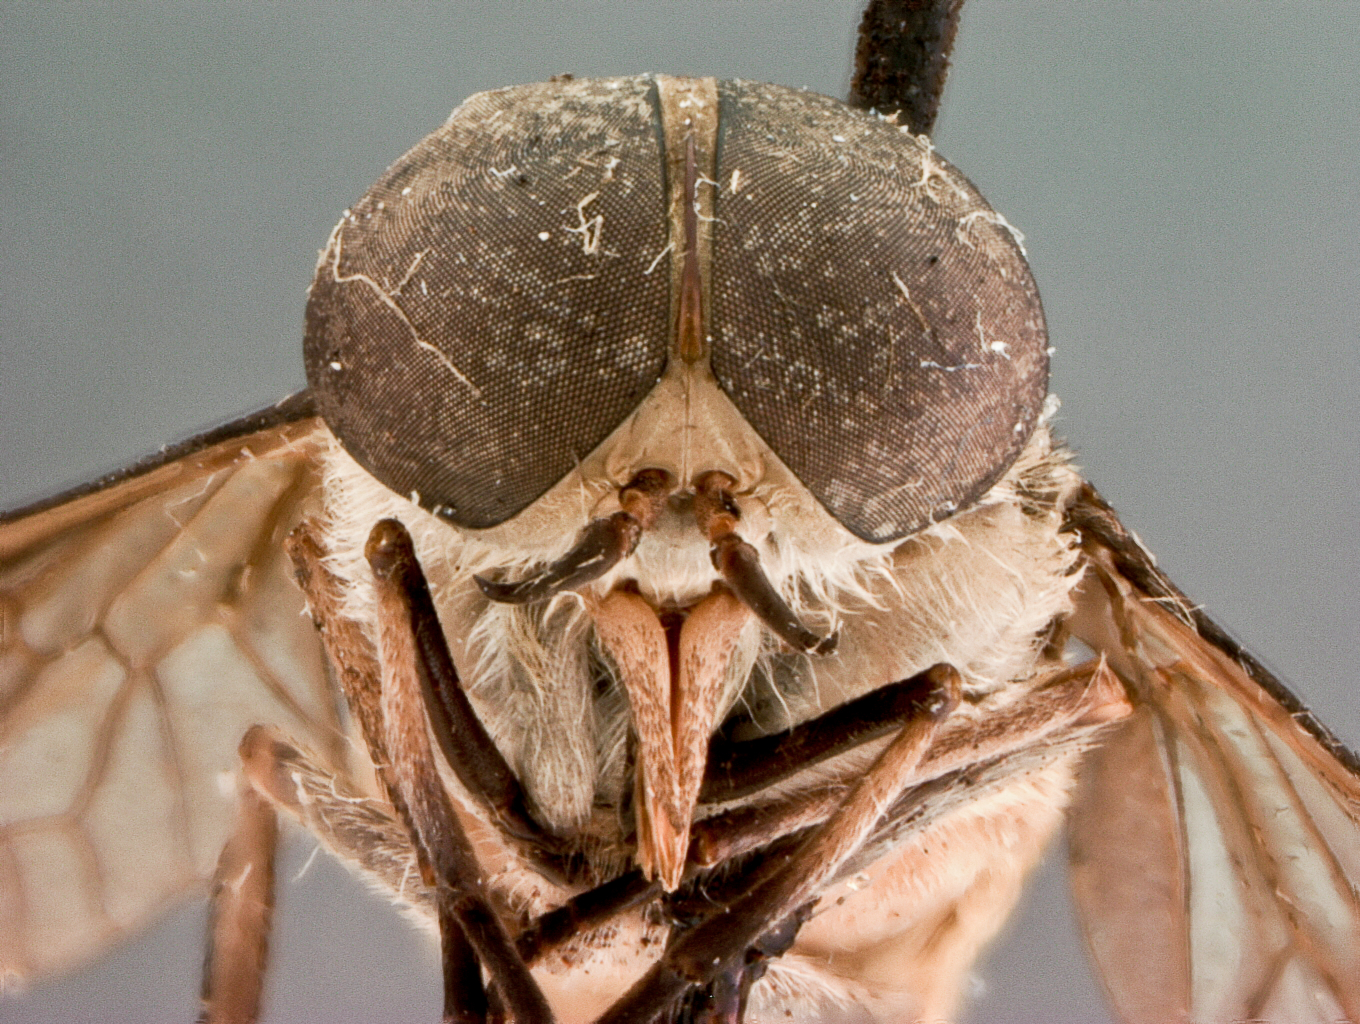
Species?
Tabanus vix
